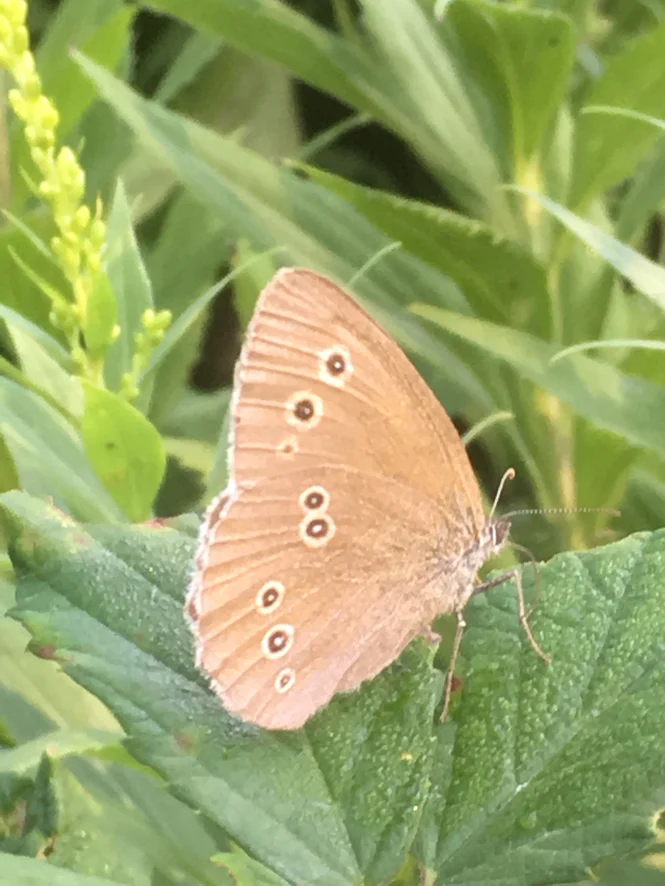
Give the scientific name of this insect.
Aphantopus hyperantus
